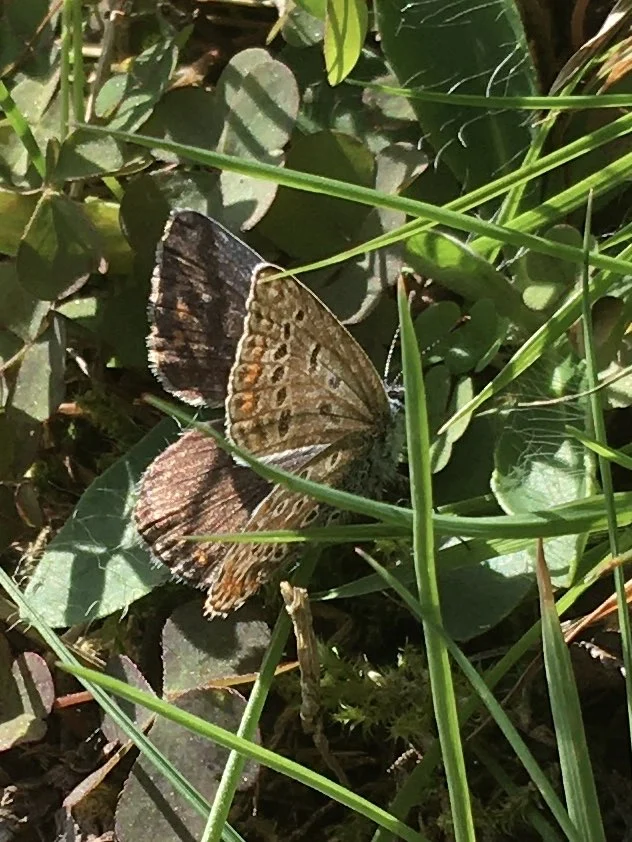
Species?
Polyommatus icarus
